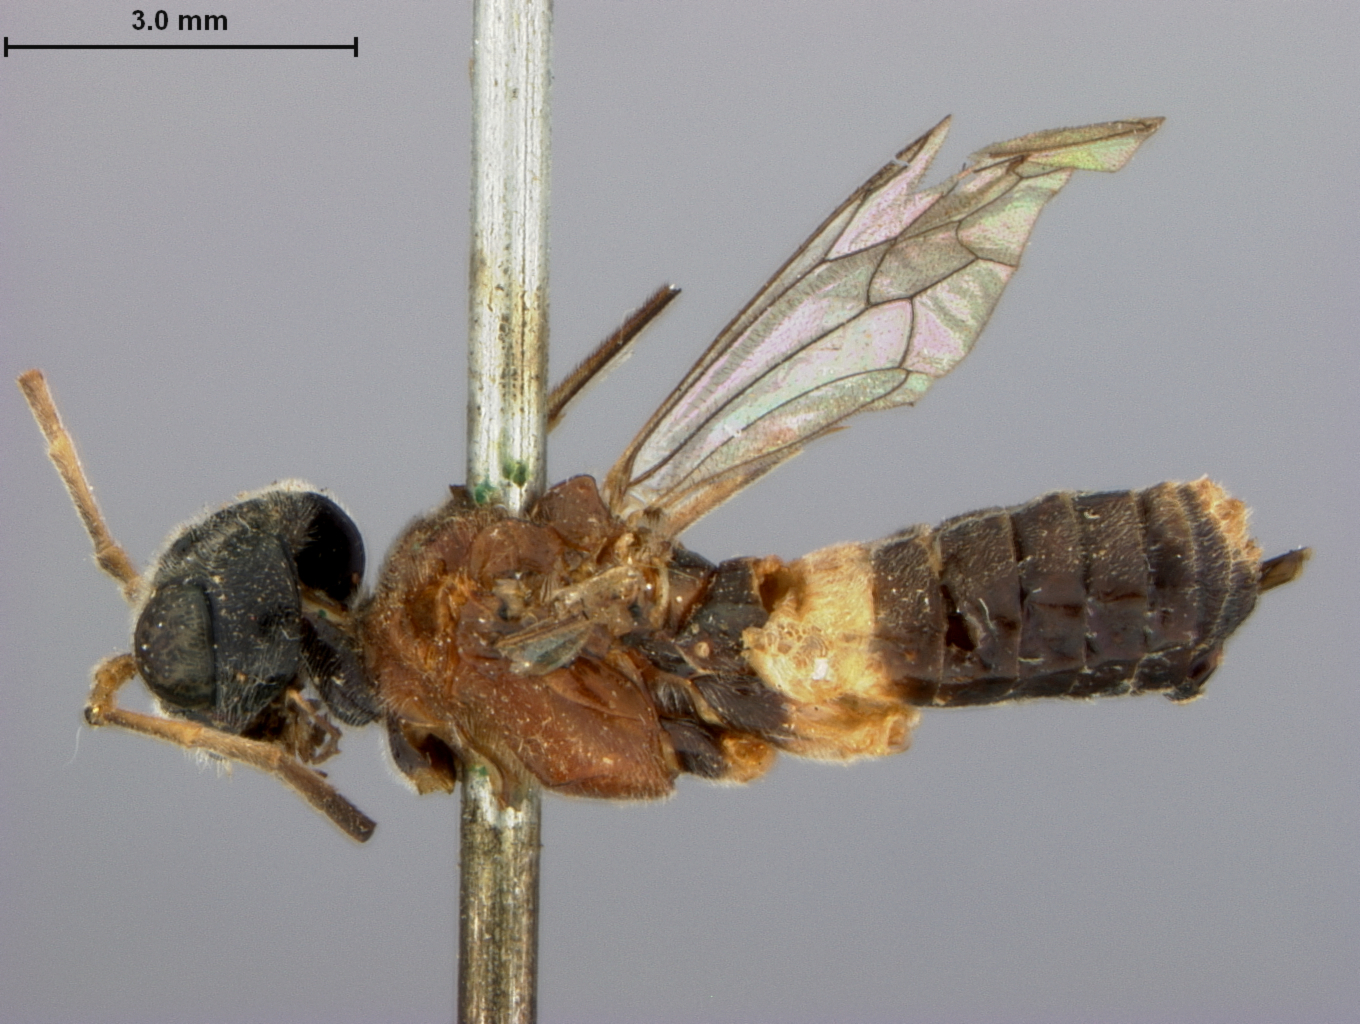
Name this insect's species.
Xanapatidea fastigata
